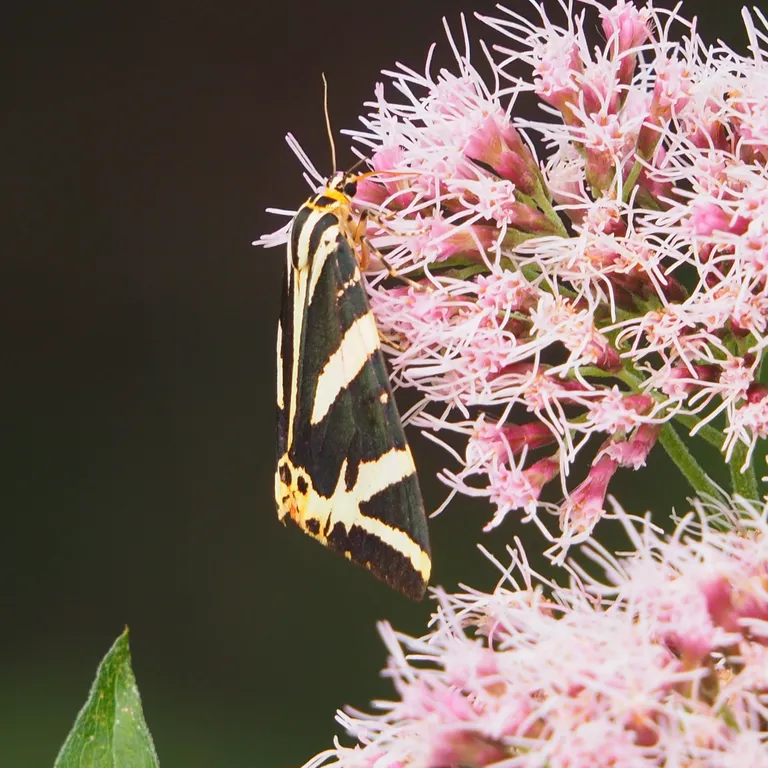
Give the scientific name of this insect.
Euplagia quadripunctaria
